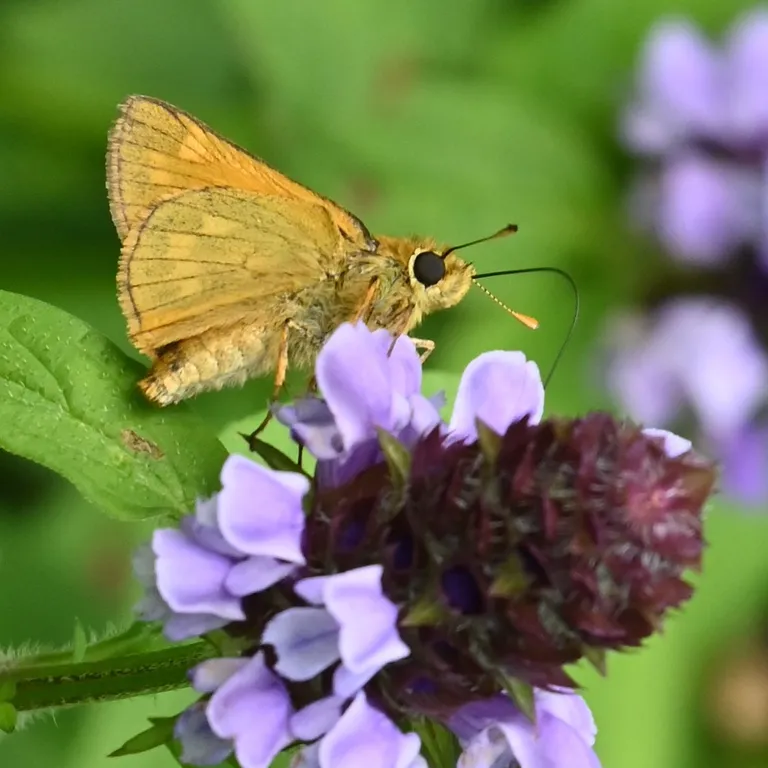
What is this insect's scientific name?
Ochlodes sylvanus (also Ochlodes venata)
